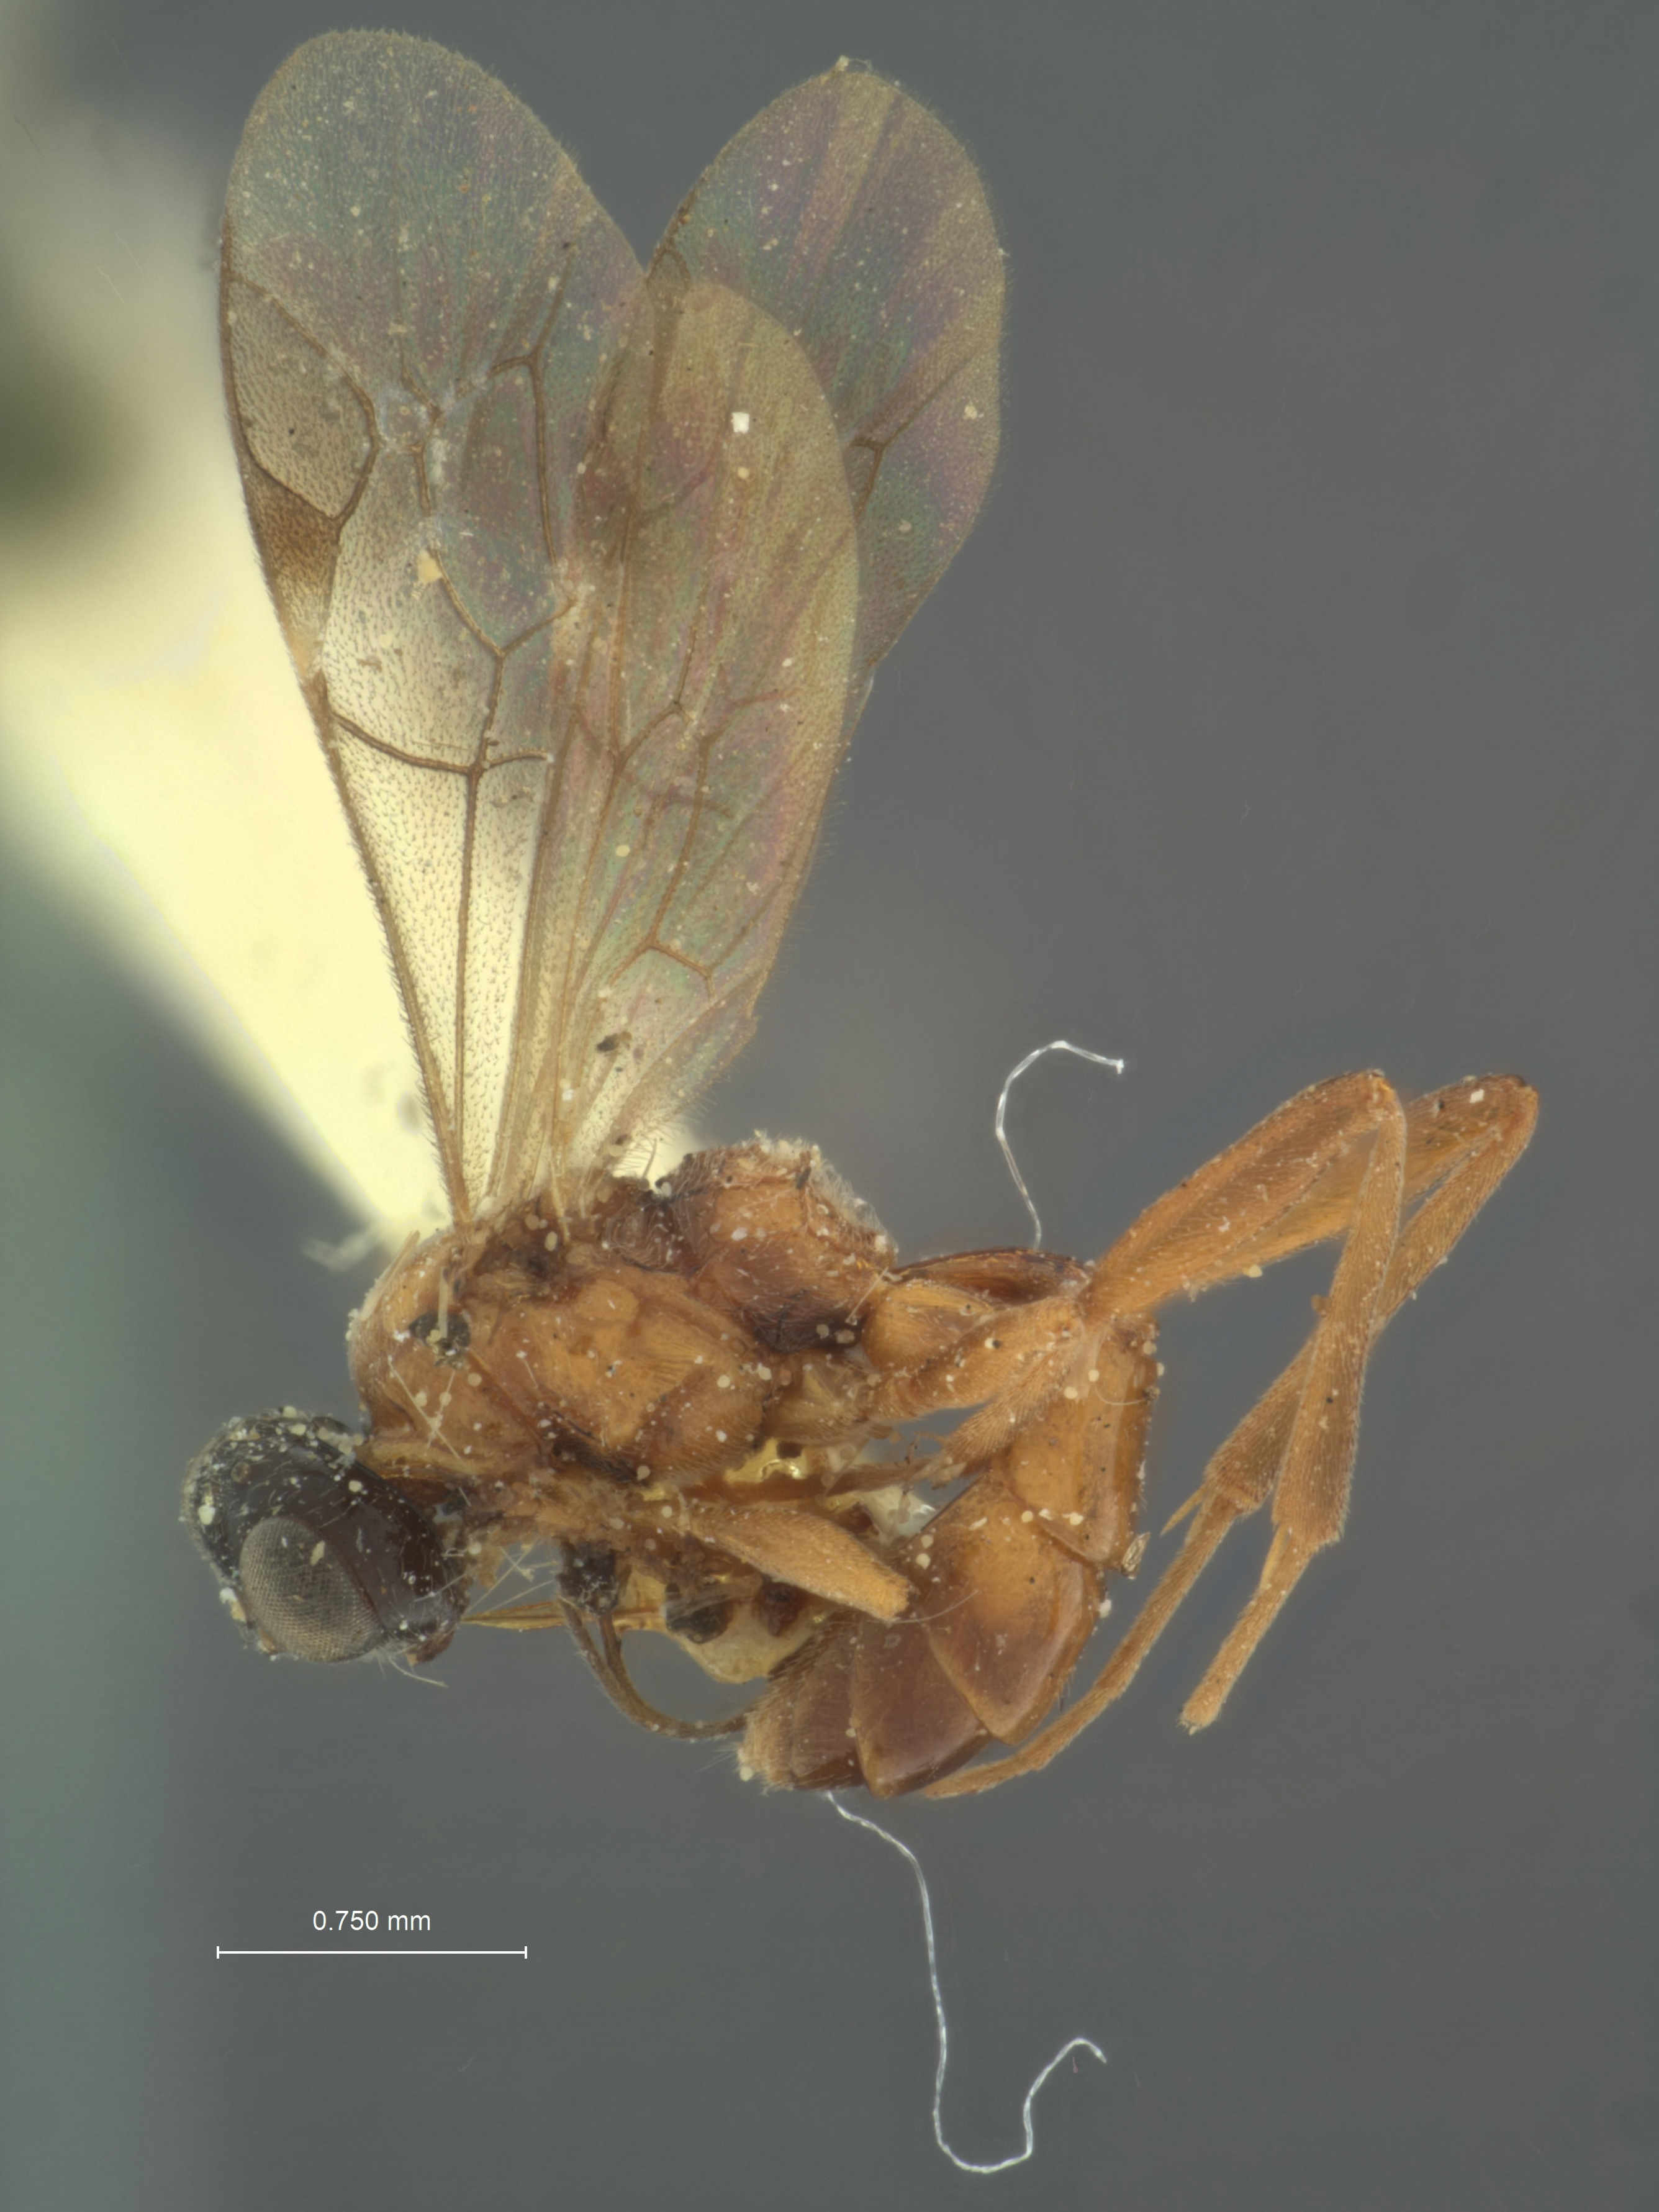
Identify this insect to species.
Hemiteles nigriceps
